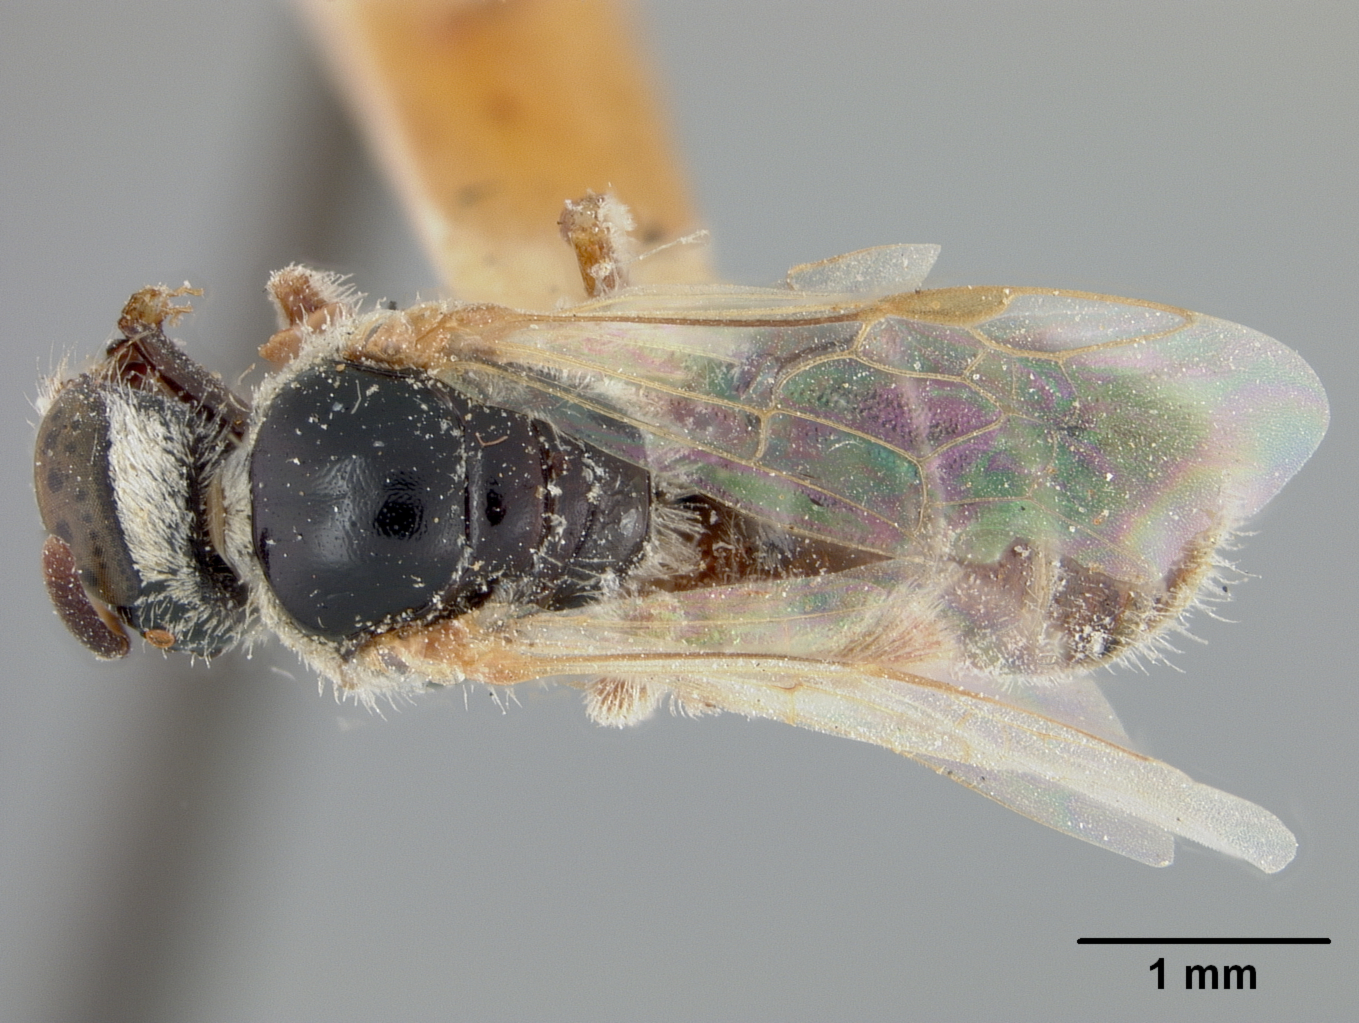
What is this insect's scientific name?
Halictus arizonensis
